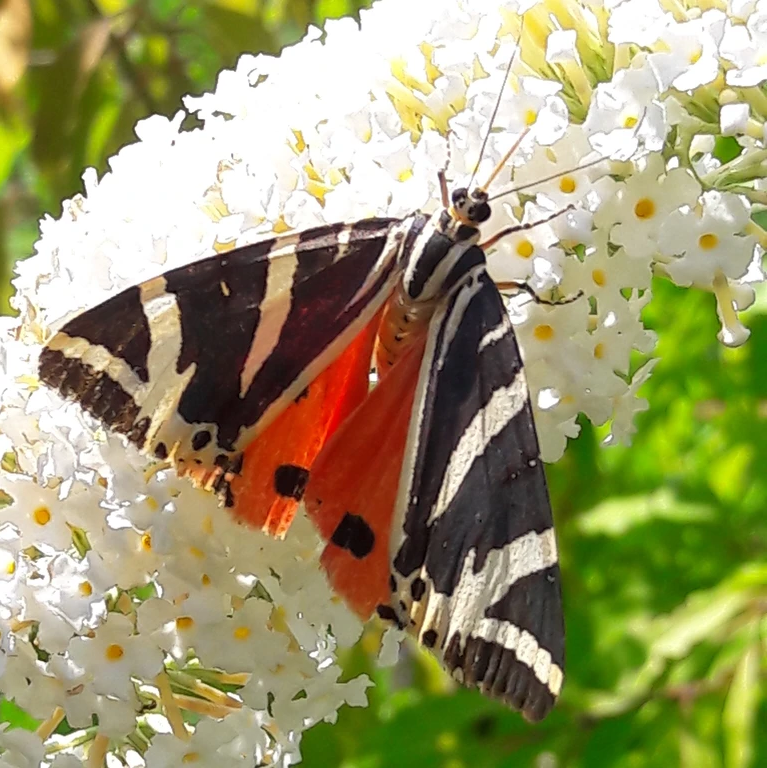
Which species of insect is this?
Euplagia quadripunctaria
